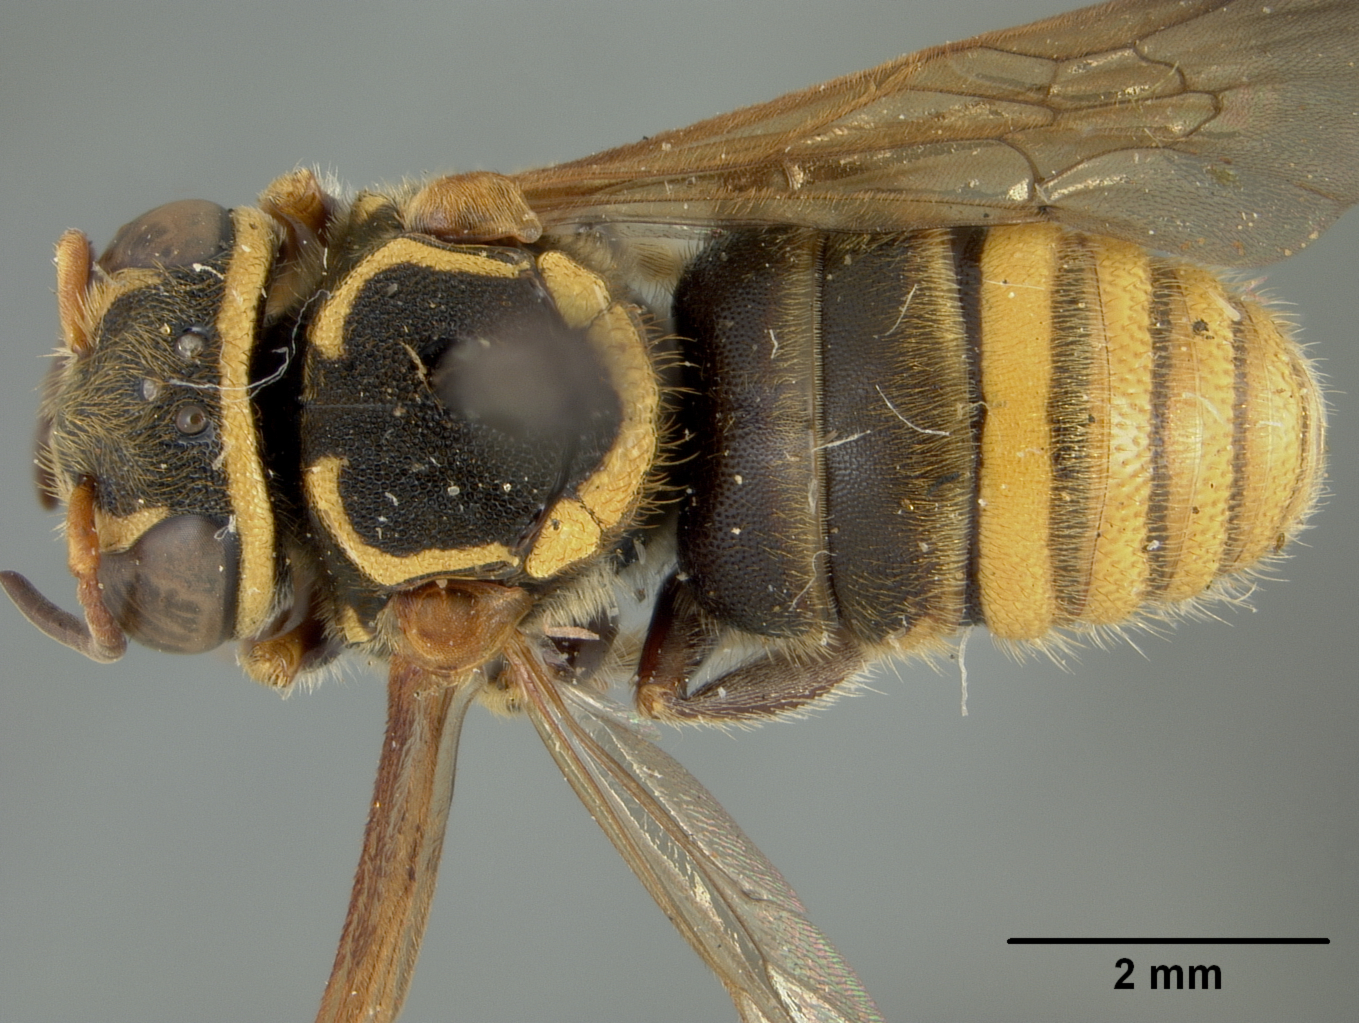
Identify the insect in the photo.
Hypanthidium taboganum
